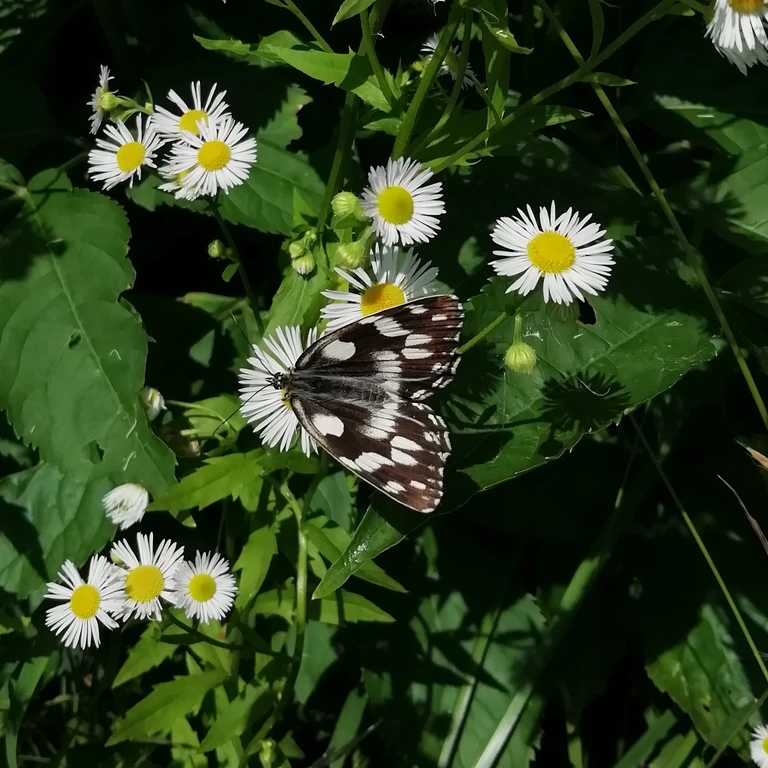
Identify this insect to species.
Melanargia galathea
